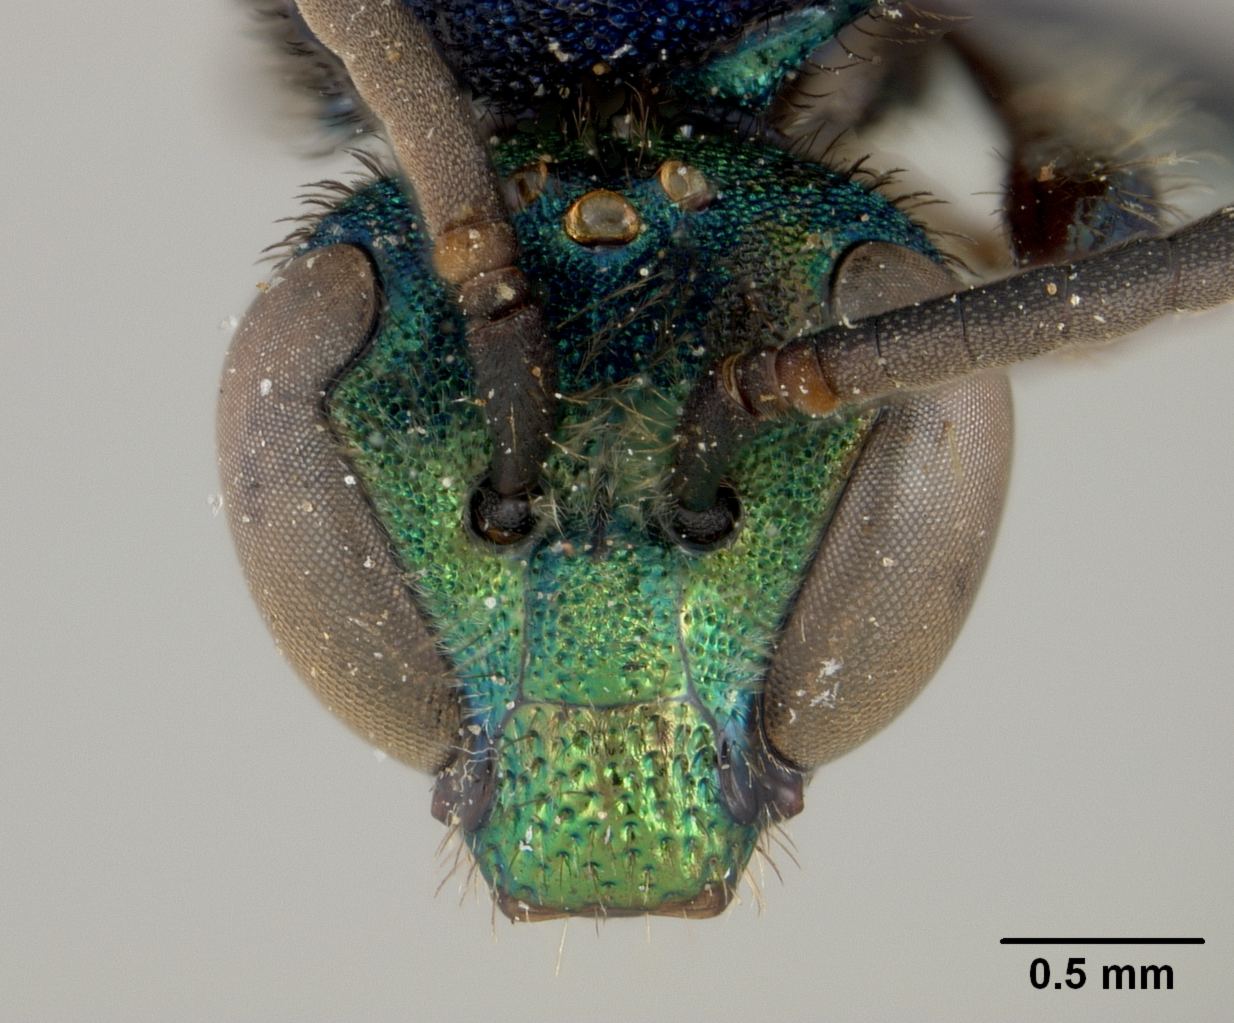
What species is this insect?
Augochlora chiriquiana
